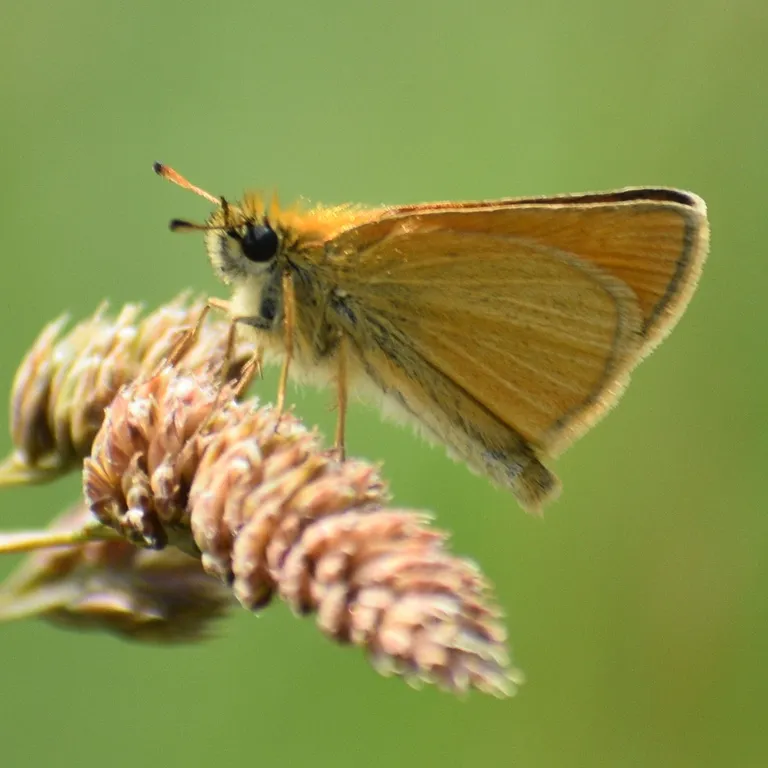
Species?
Thymelicus lineola
